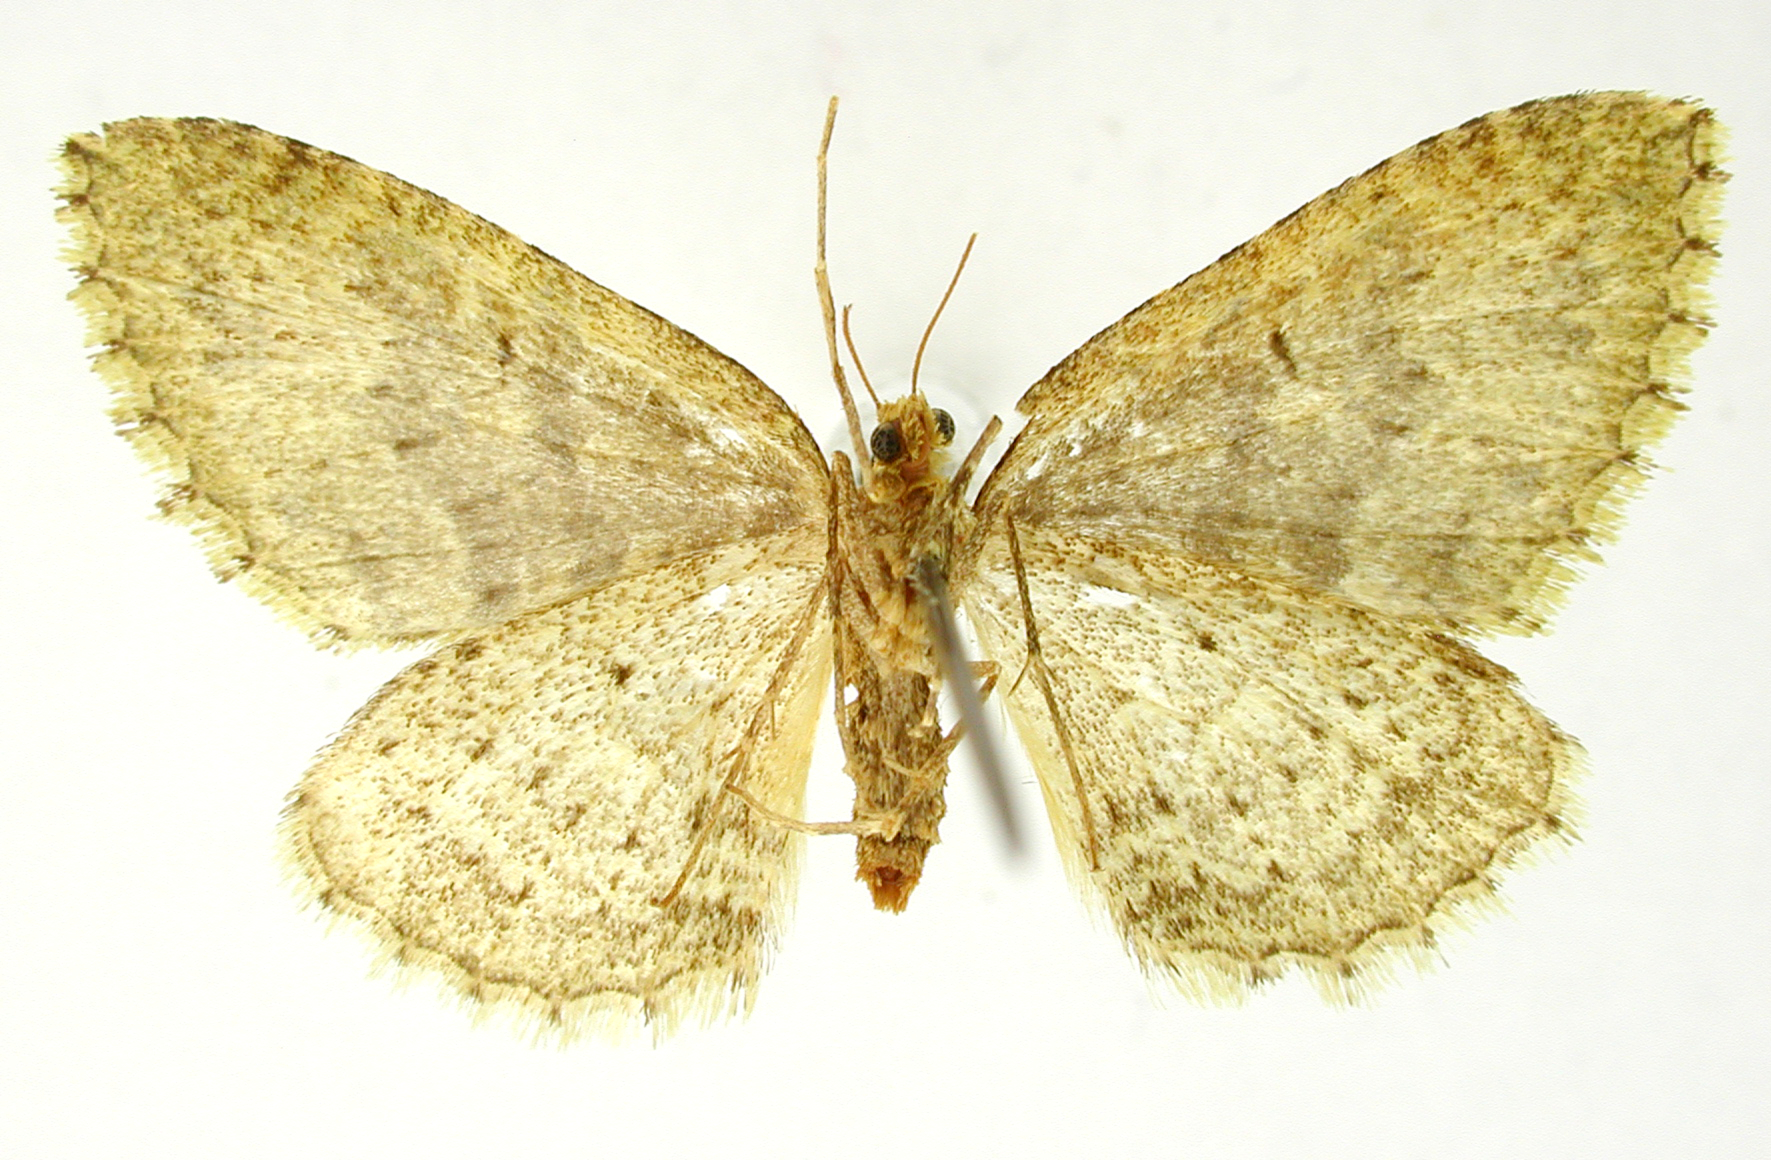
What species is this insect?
Epirrhoe diltilla
